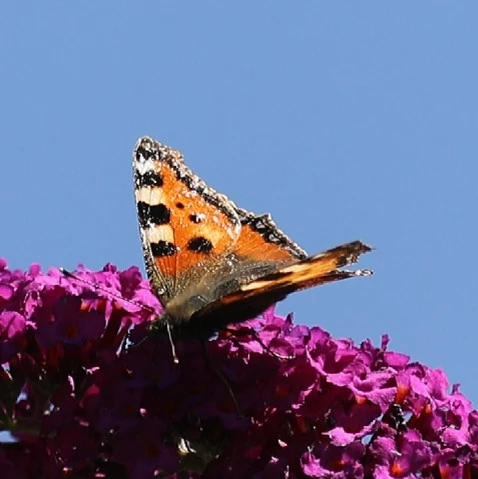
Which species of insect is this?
Aglais urticae
